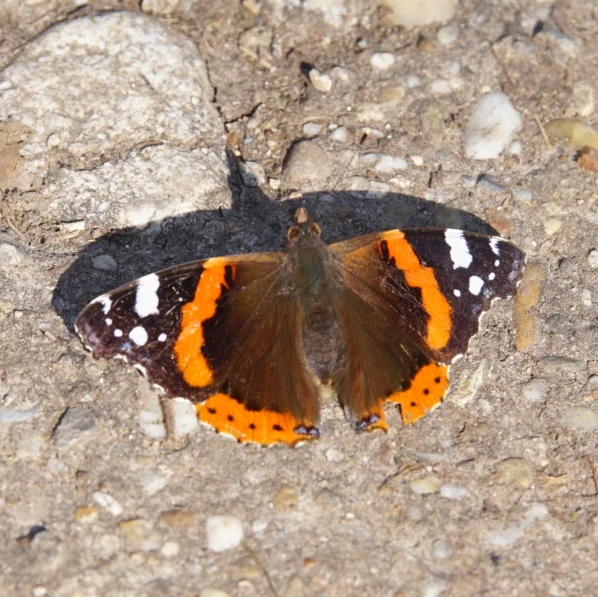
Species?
Vanessa atalanta
